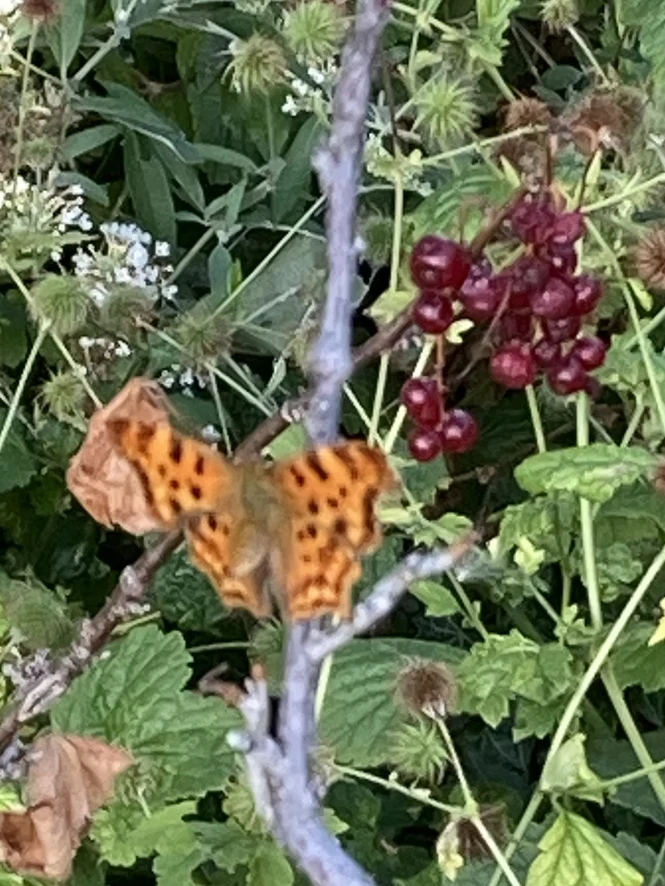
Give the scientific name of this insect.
Polygonia c-album
